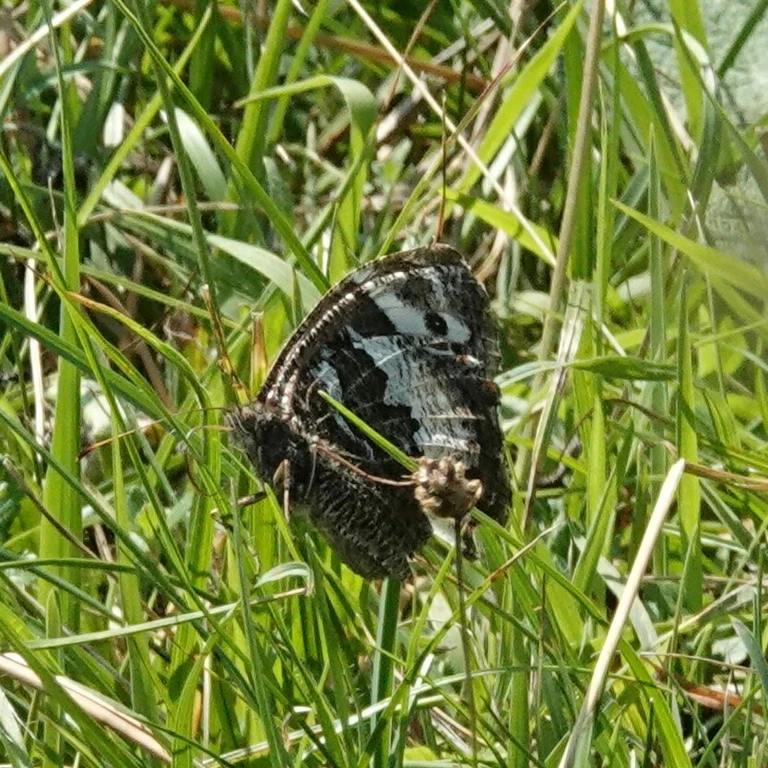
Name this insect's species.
Brintesia circe
